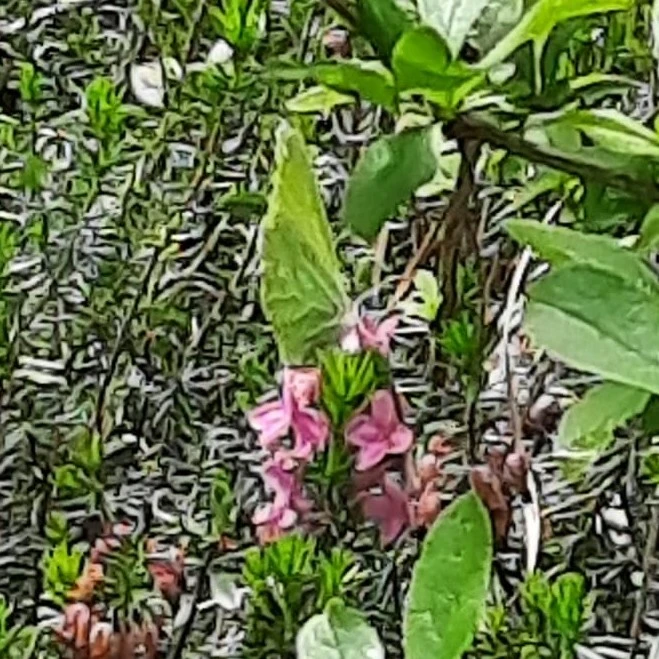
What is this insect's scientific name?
Gonepteryx rhamni
